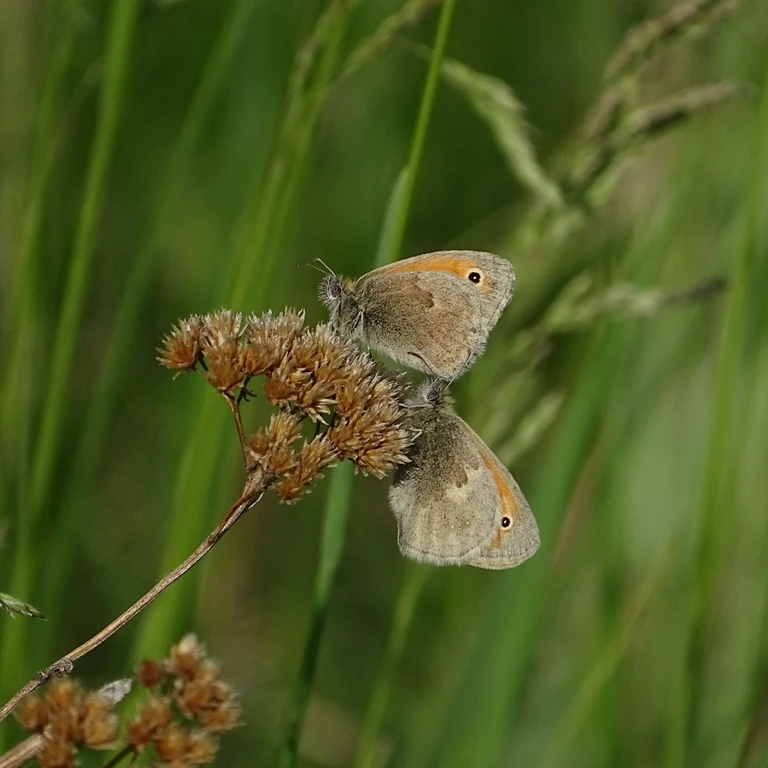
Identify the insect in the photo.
Coenonympha pamphilus
